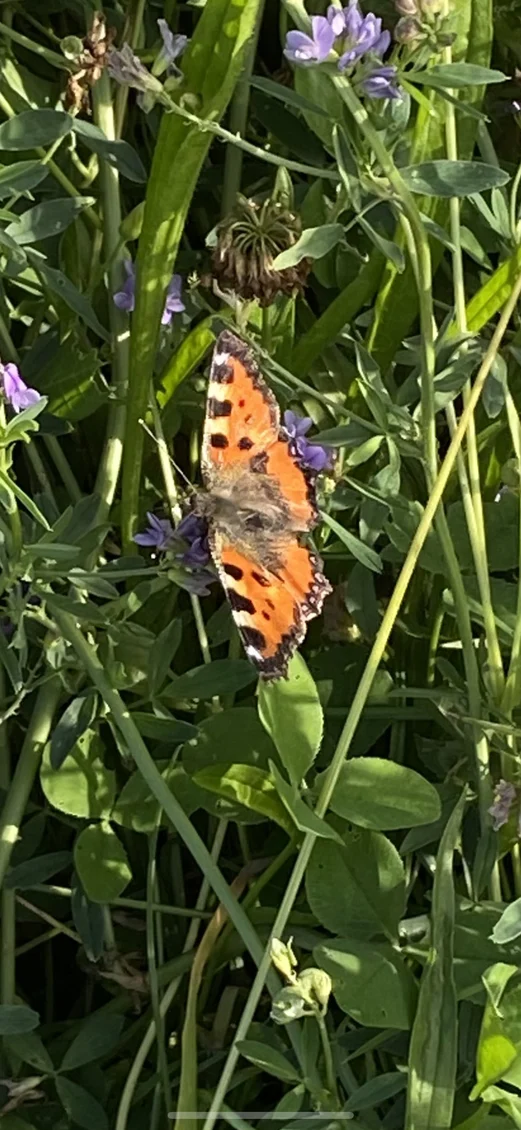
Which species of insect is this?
Aglais urticae
